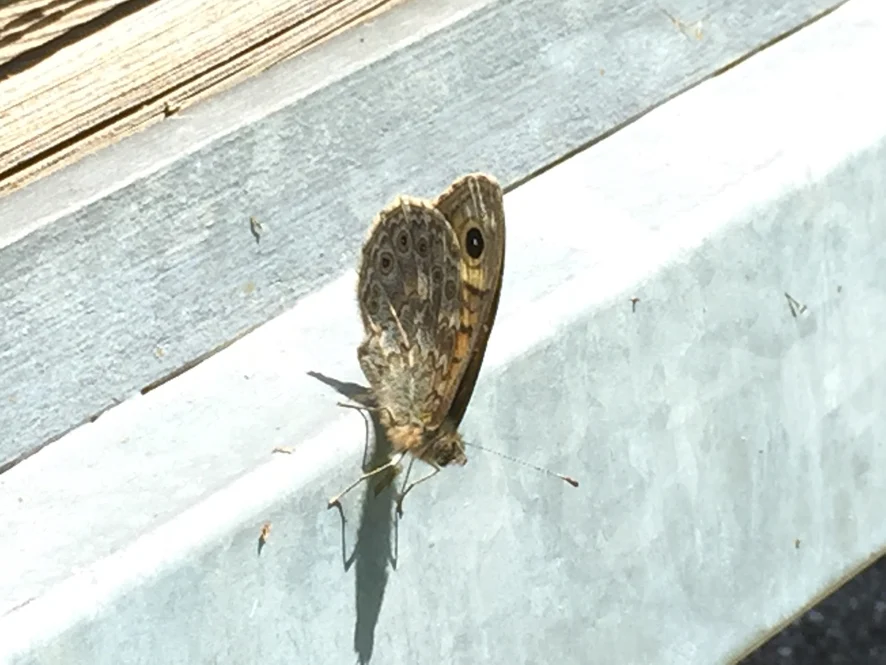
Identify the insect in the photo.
Lasiommata megera (also Pararge megera)
